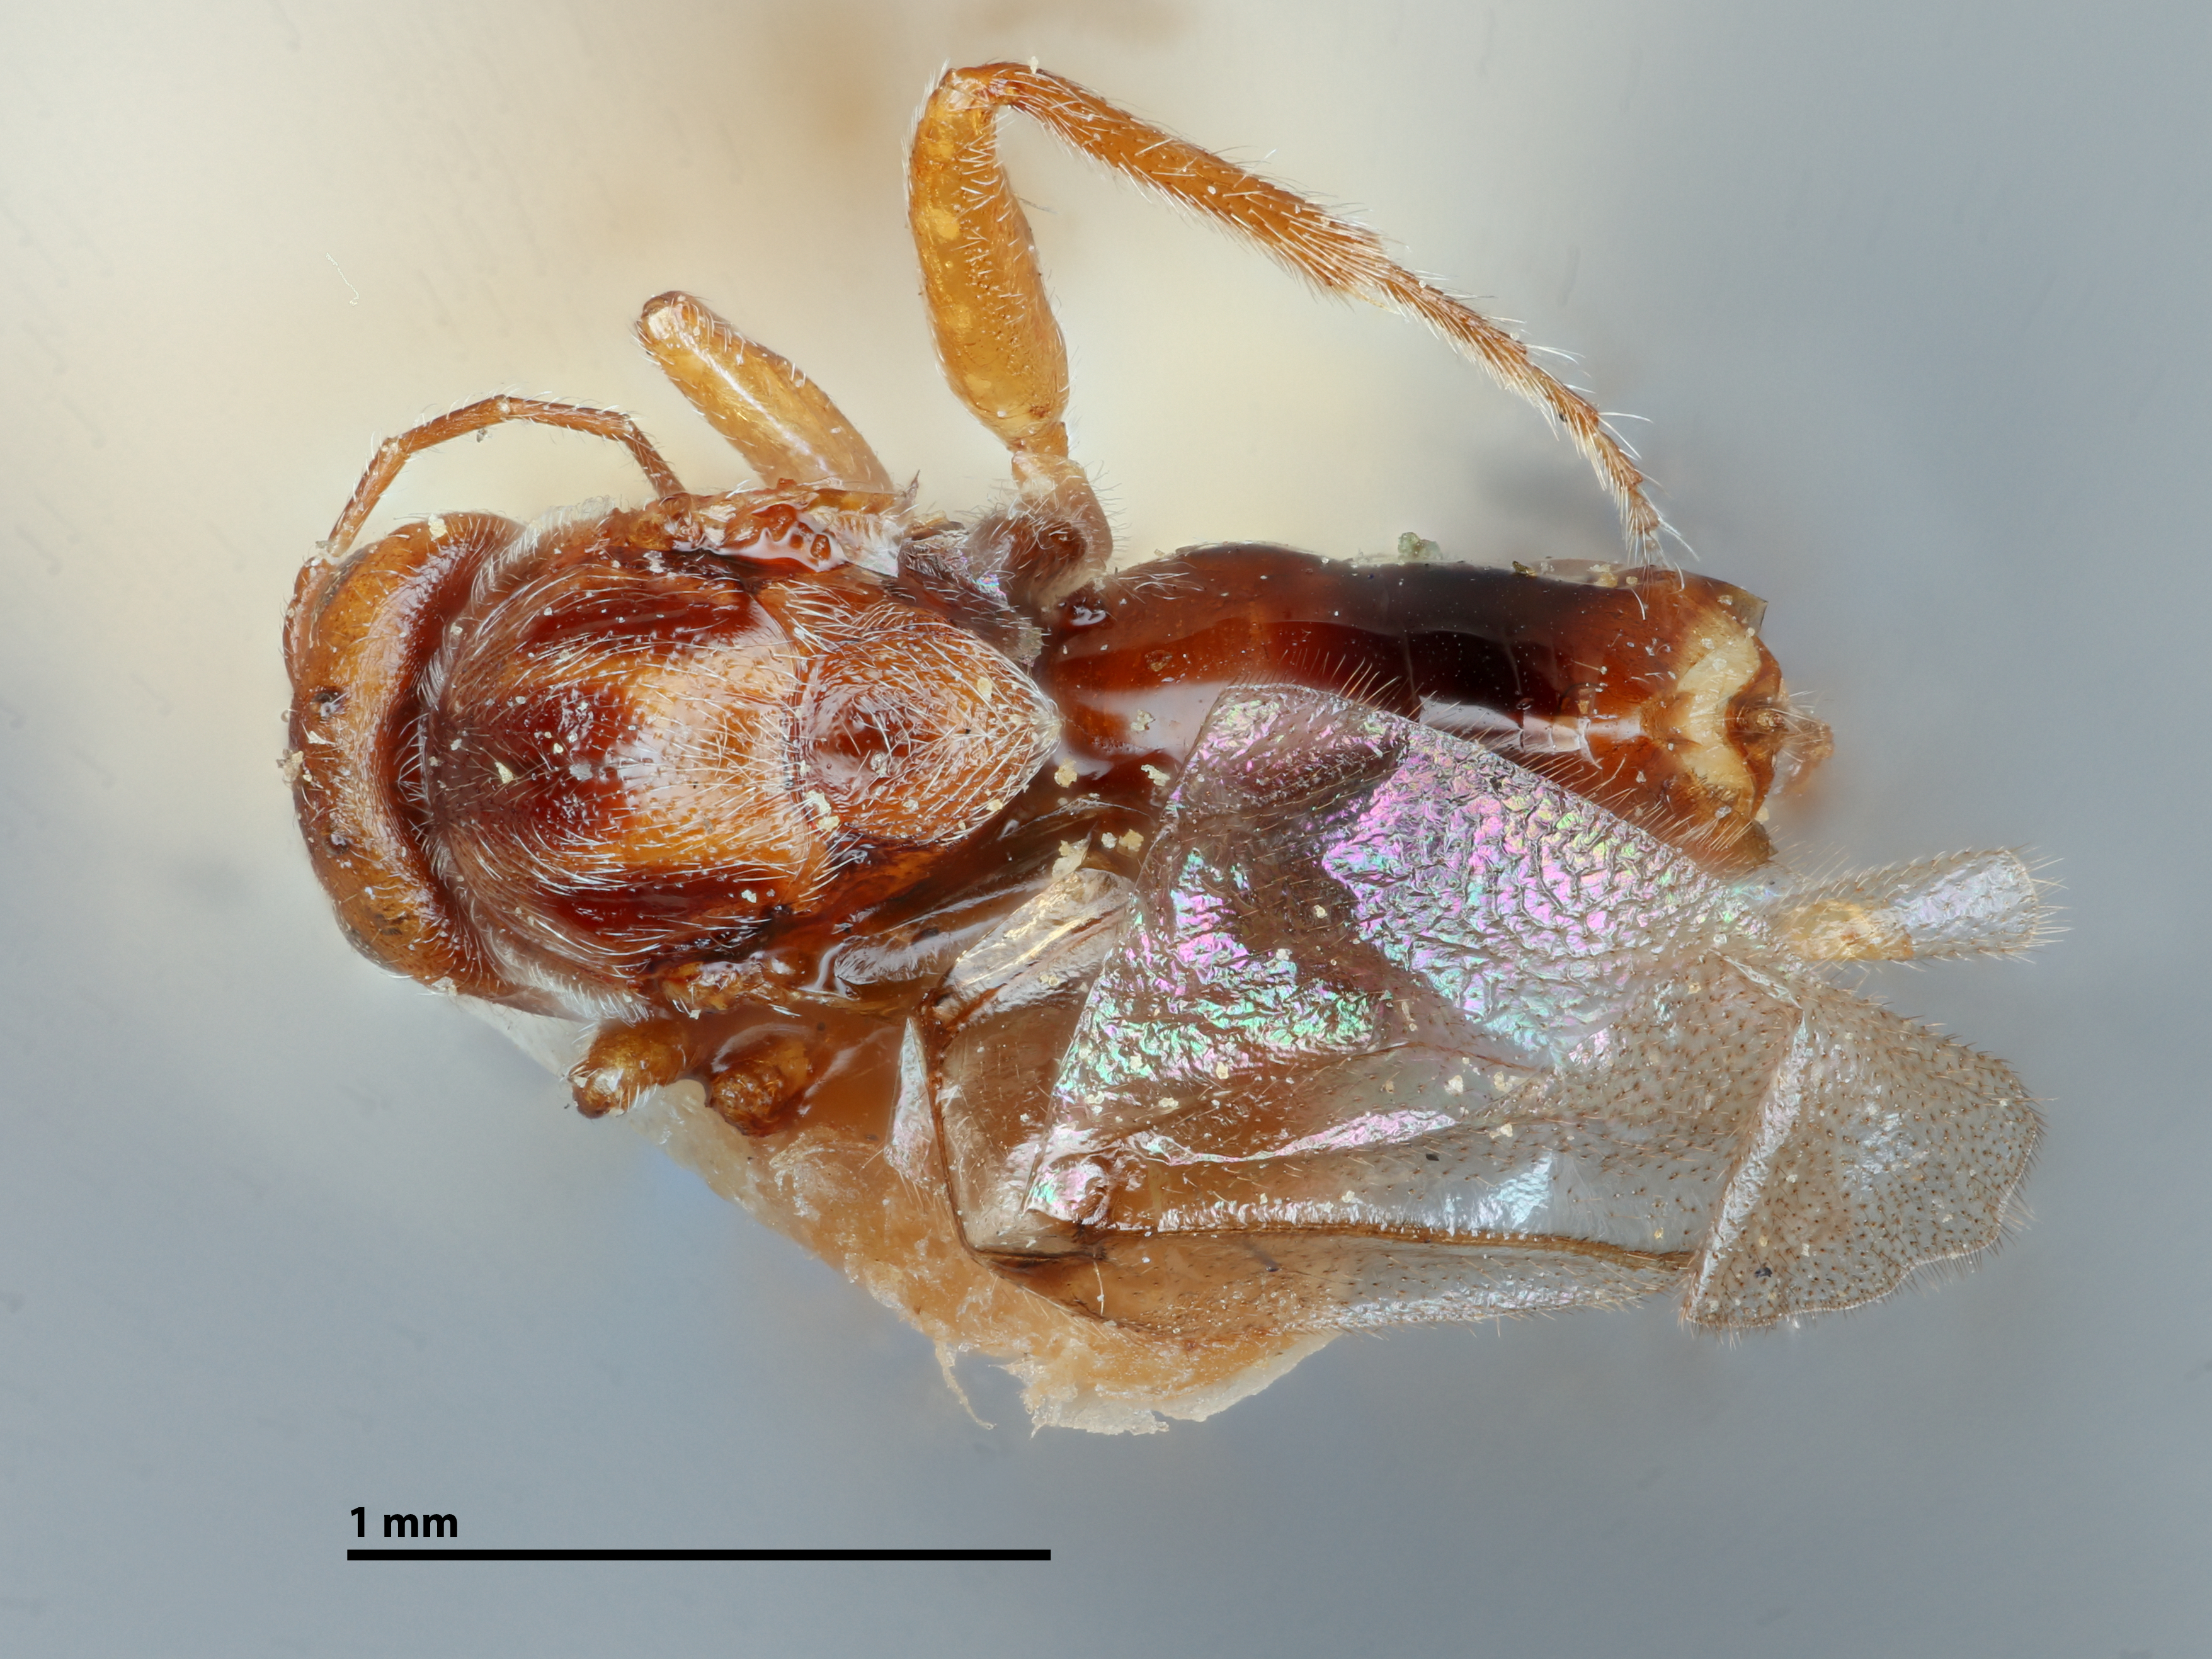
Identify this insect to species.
Disholcaspis mellifica
